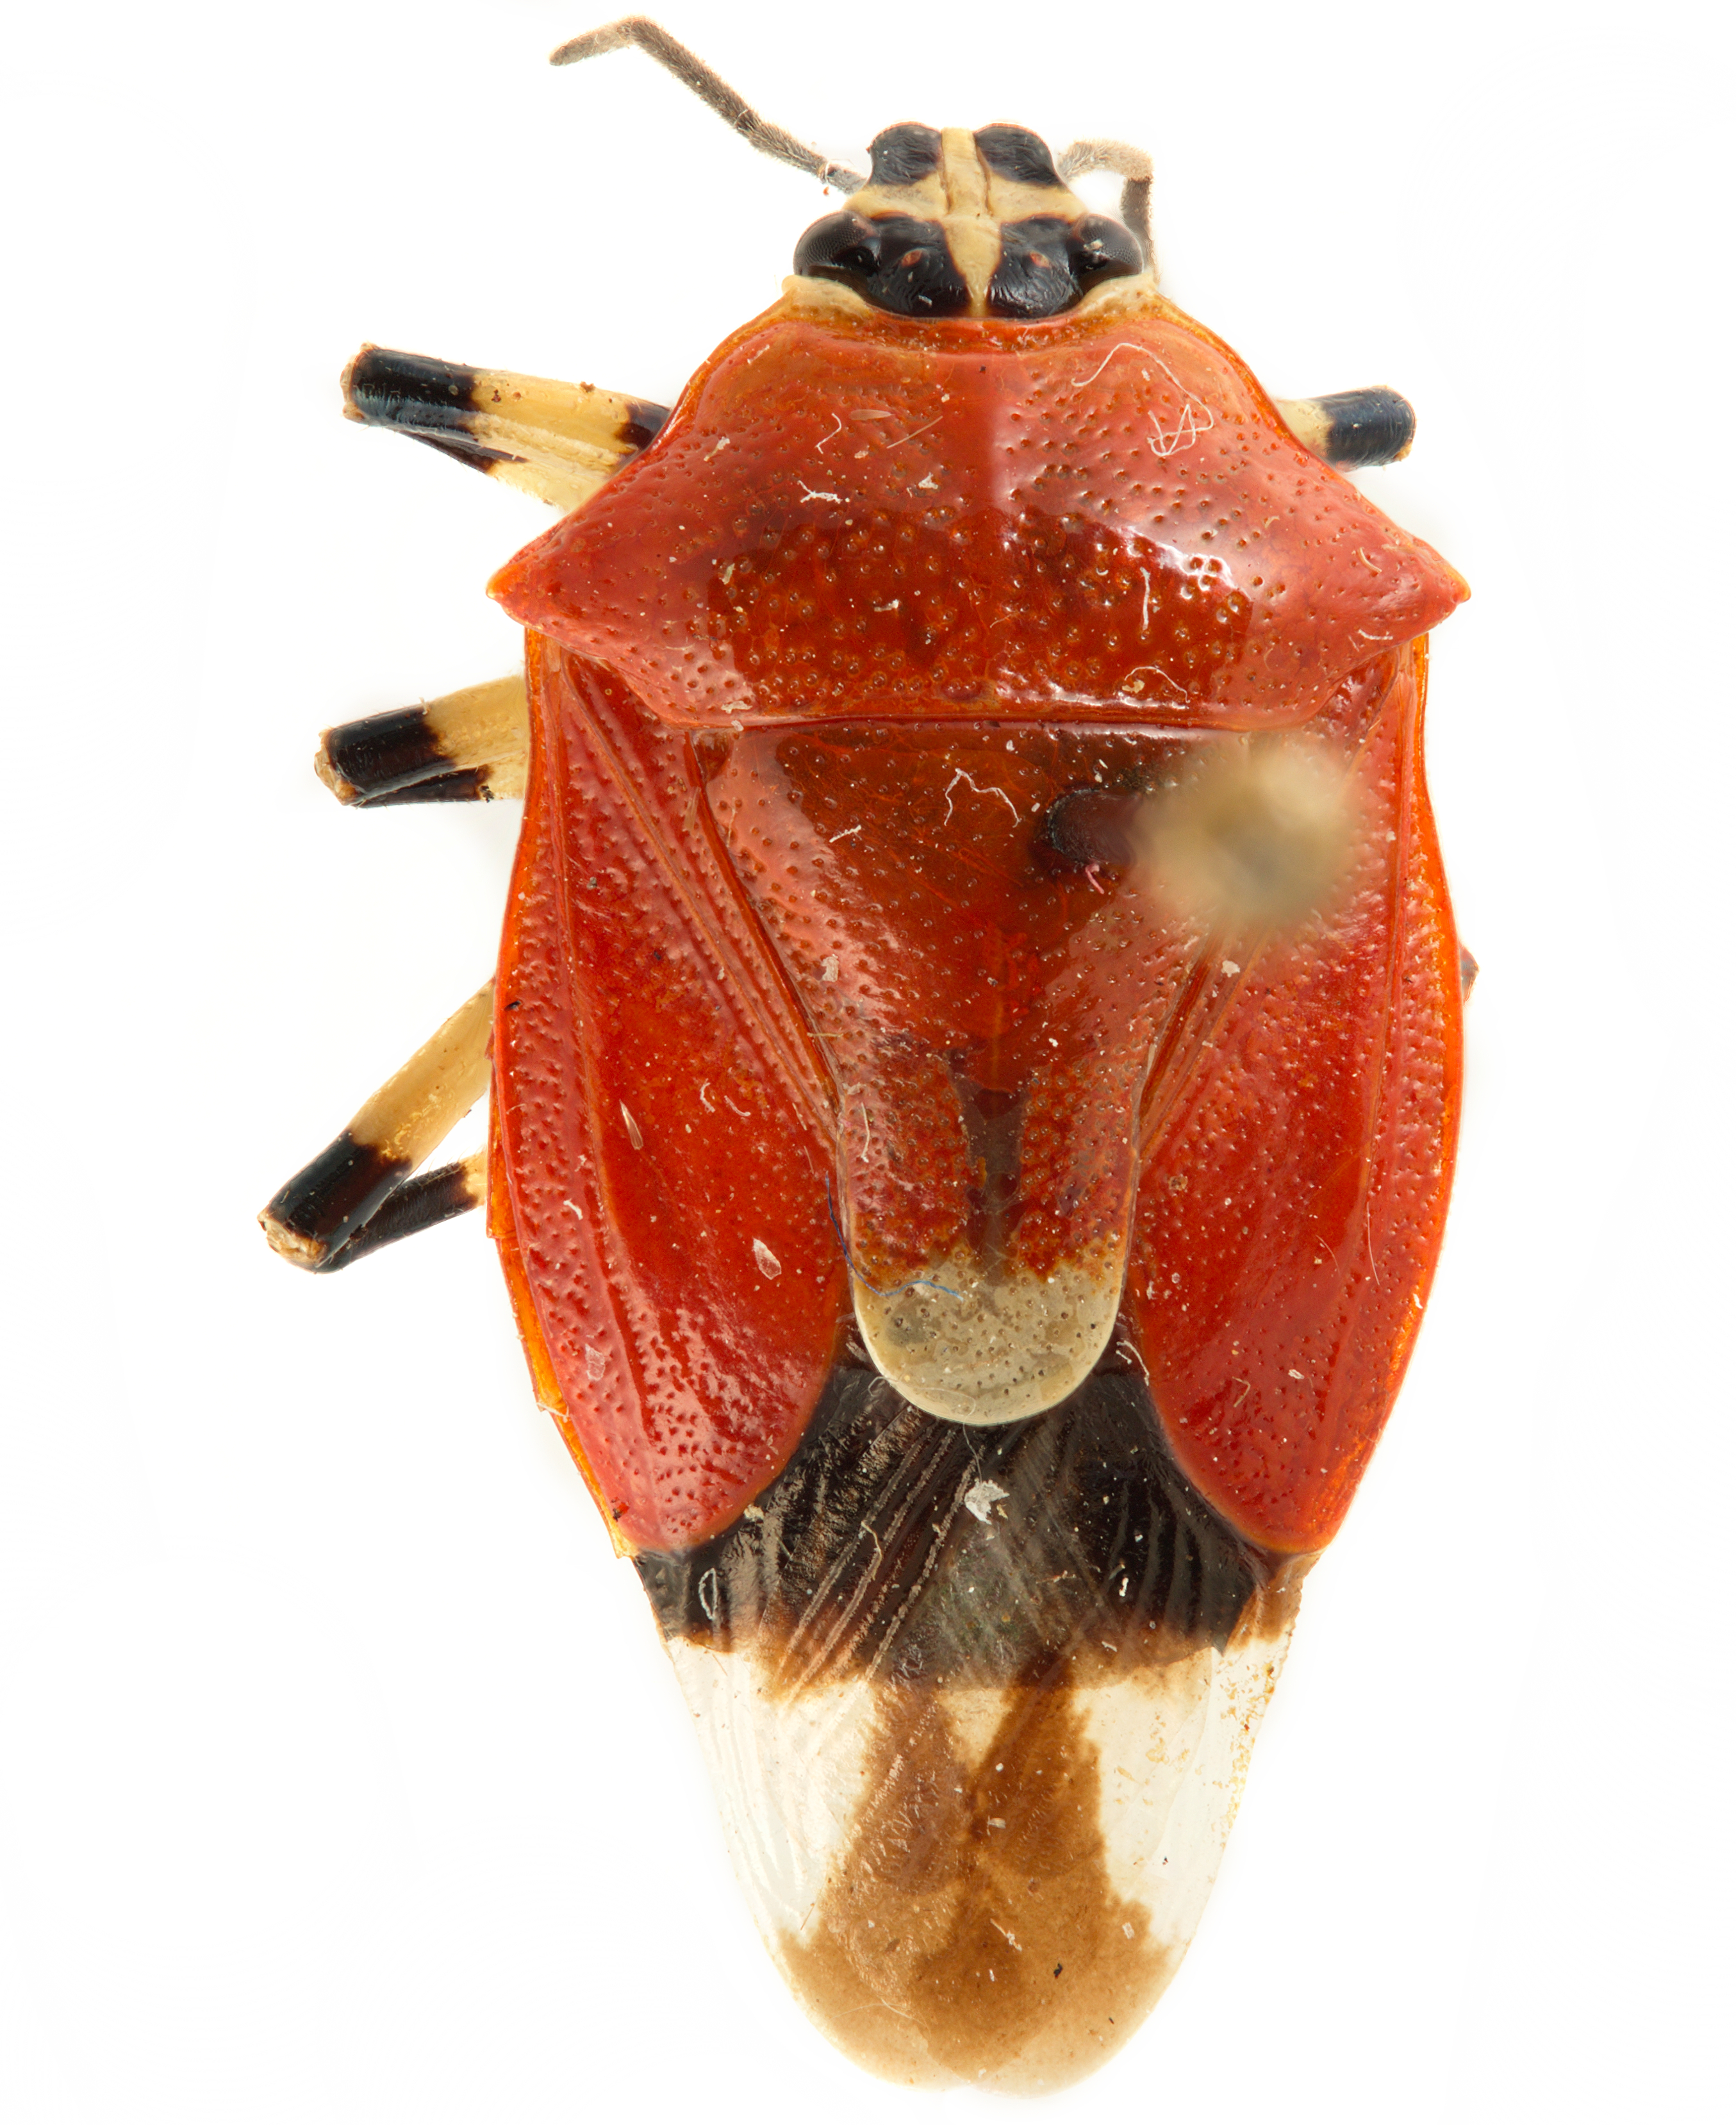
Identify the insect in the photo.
Coryzorhaphis cruciata
